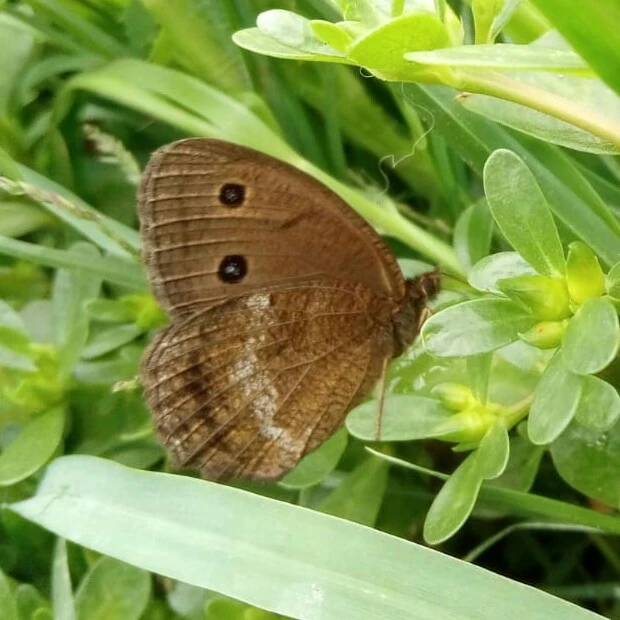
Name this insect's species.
Minois dryas
